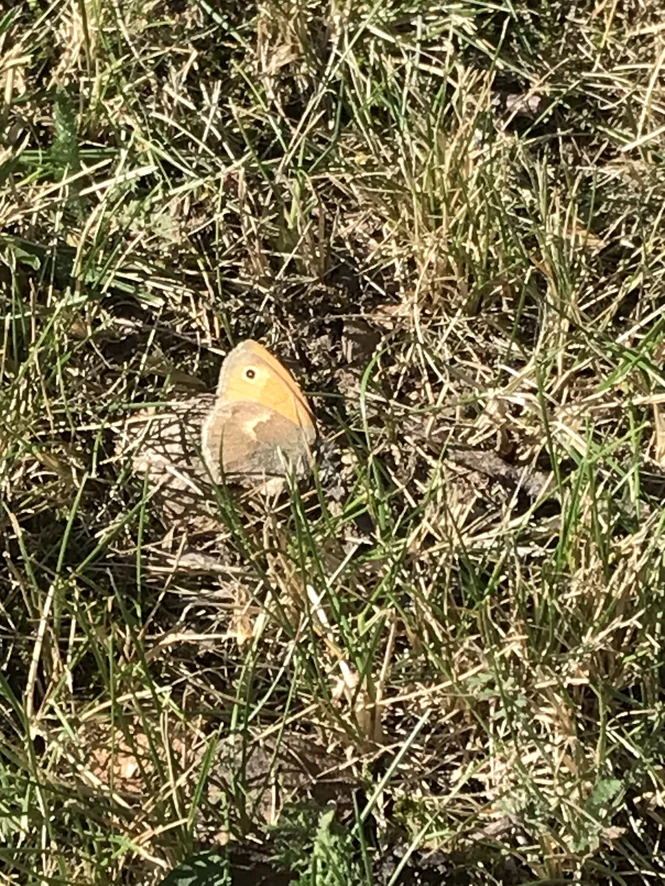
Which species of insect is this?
Coenonympha pamphilus
